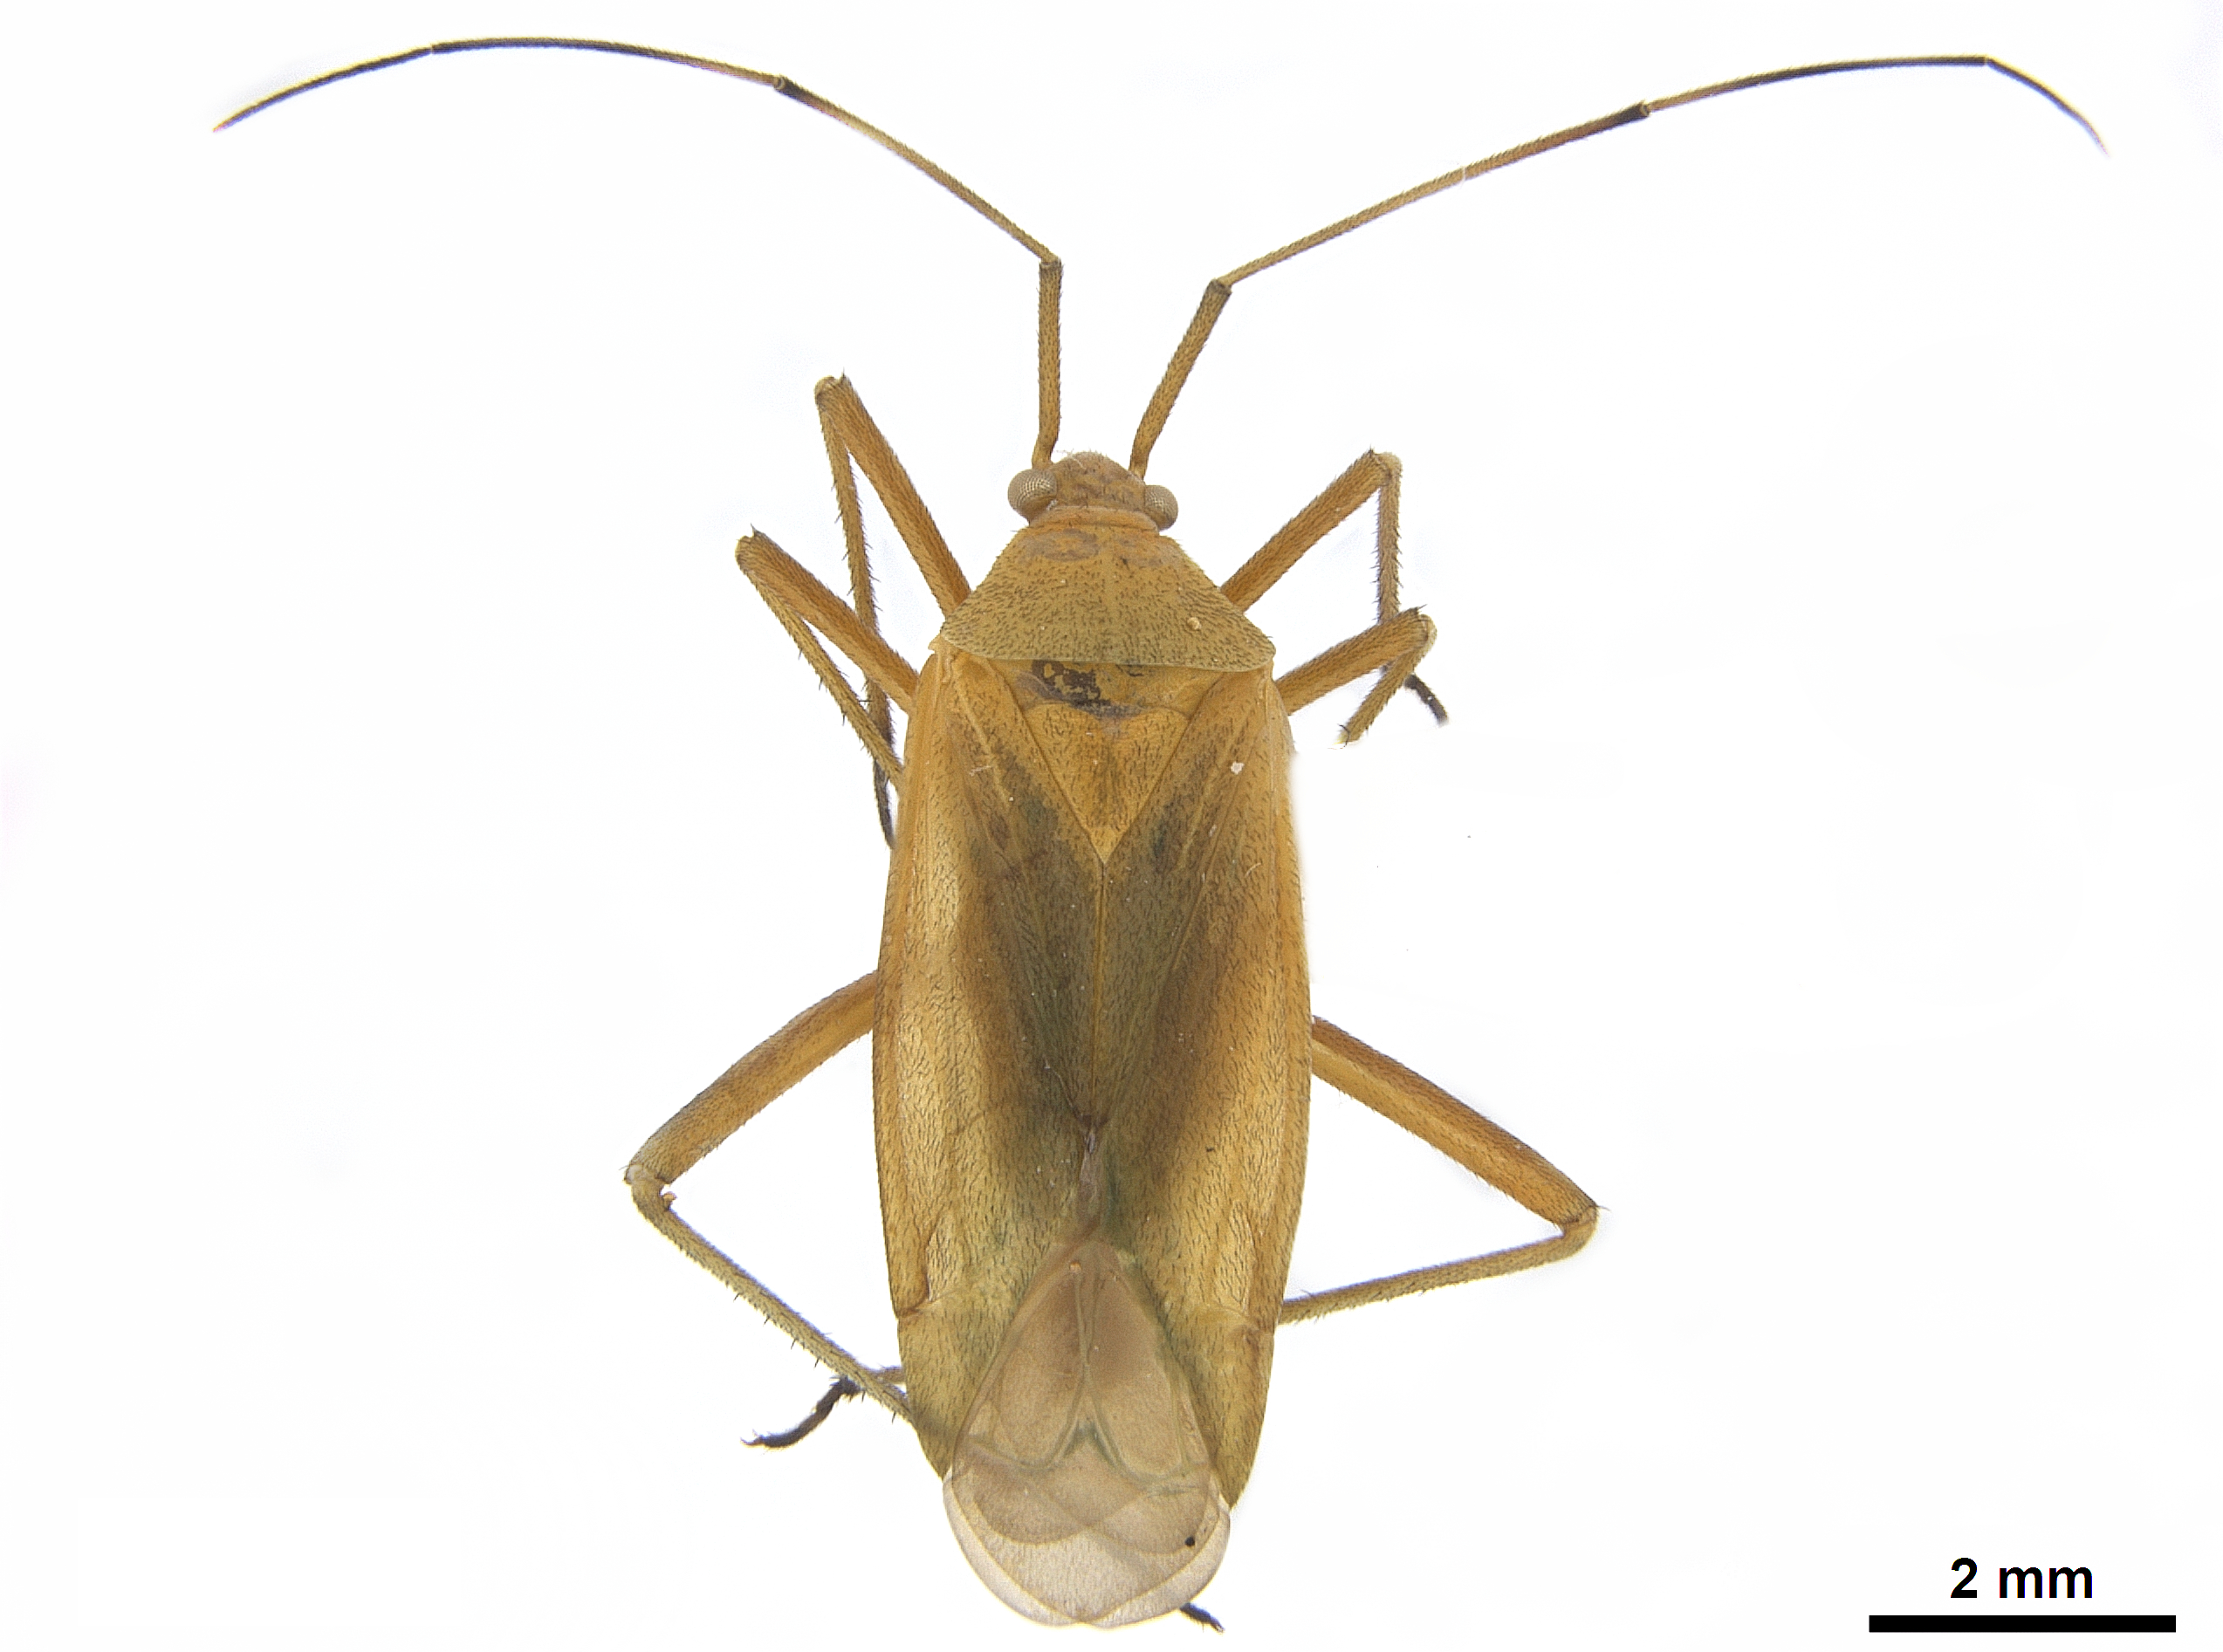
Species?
Allorhinocoris speciosus
